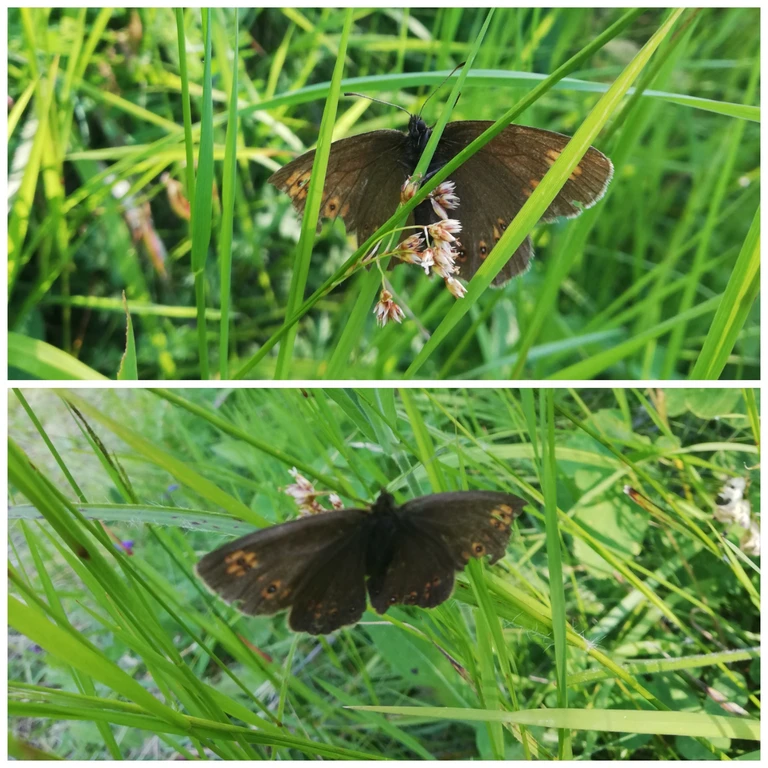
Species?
Erebia alberganus
